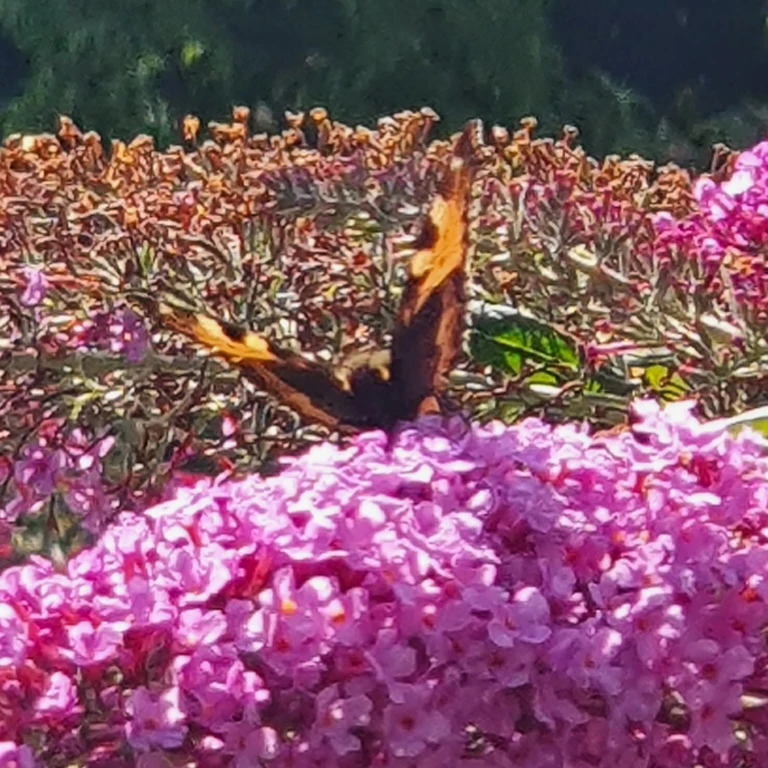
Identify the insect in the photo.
Aglais urticae
